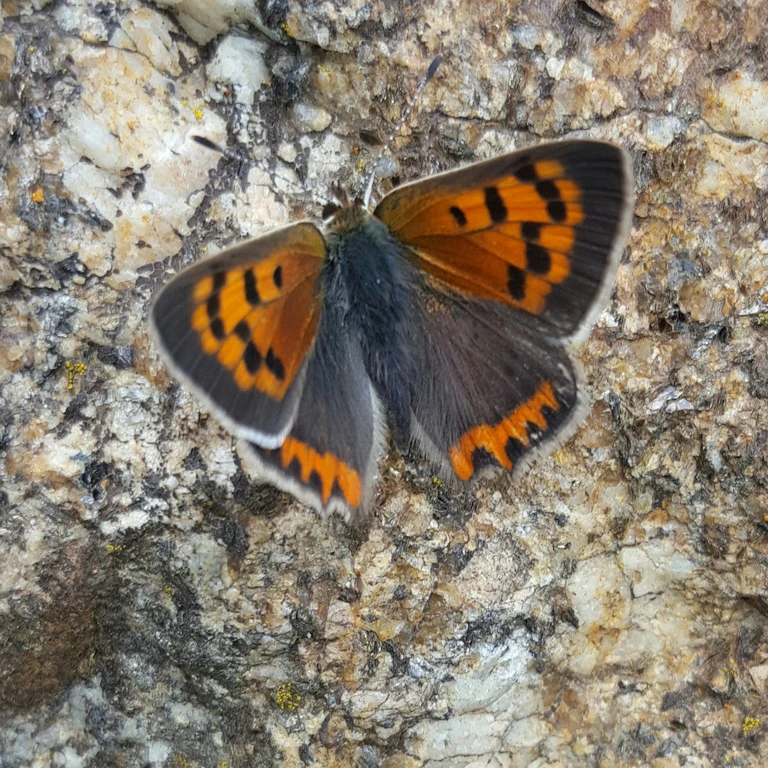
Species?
Lycaena phlaeas
